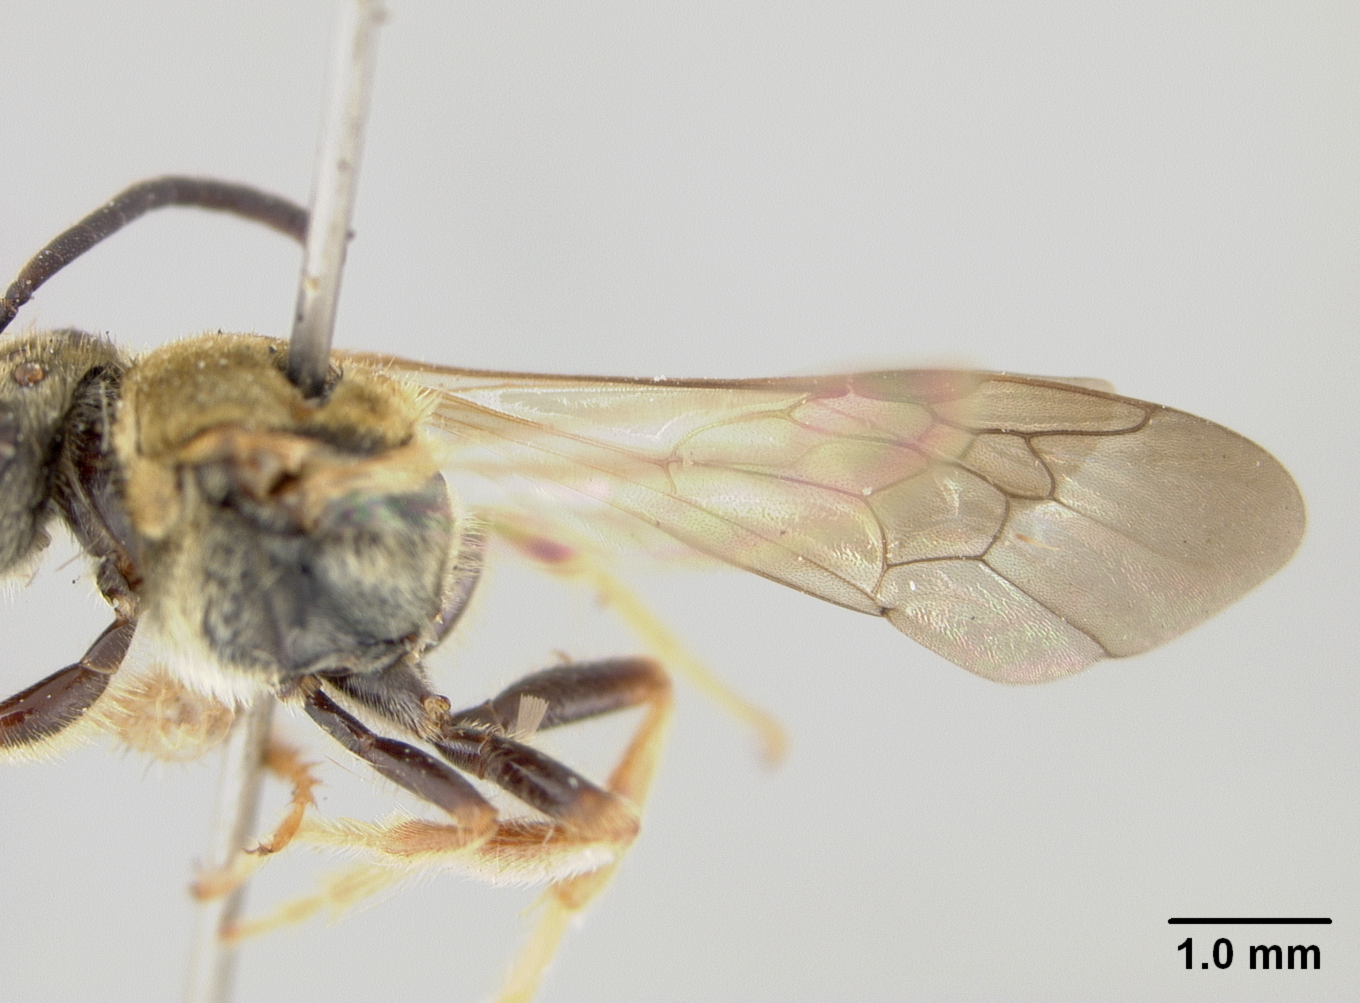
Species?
Nomia burmica
